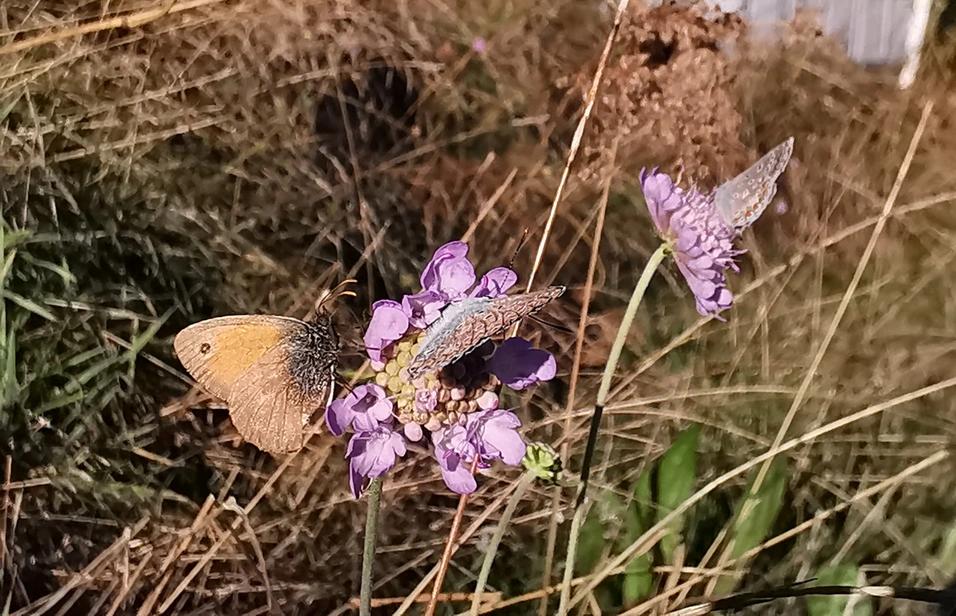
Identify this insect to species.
Coenonympha pamphilus
